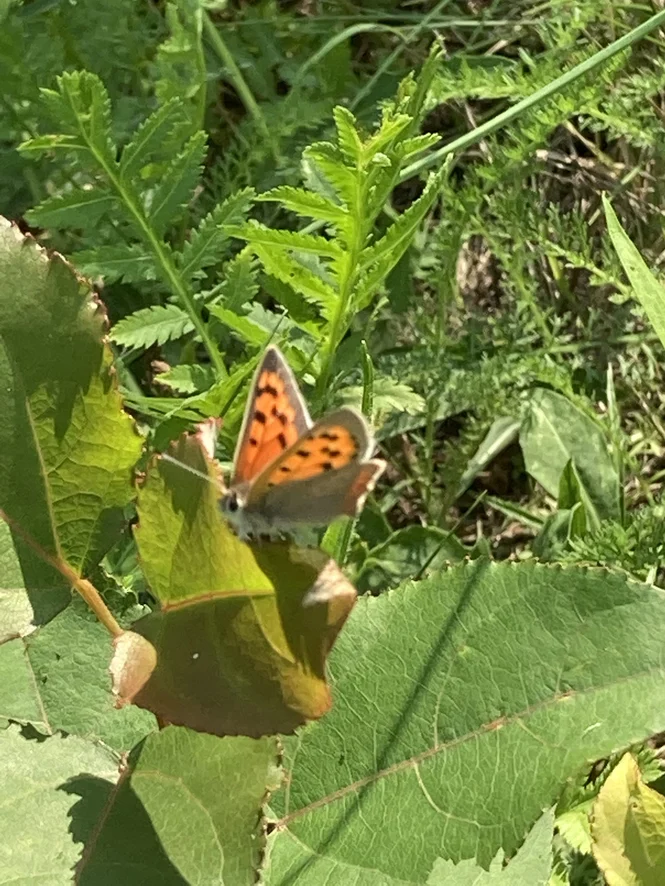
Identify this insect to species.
Lycaena phlaeas
